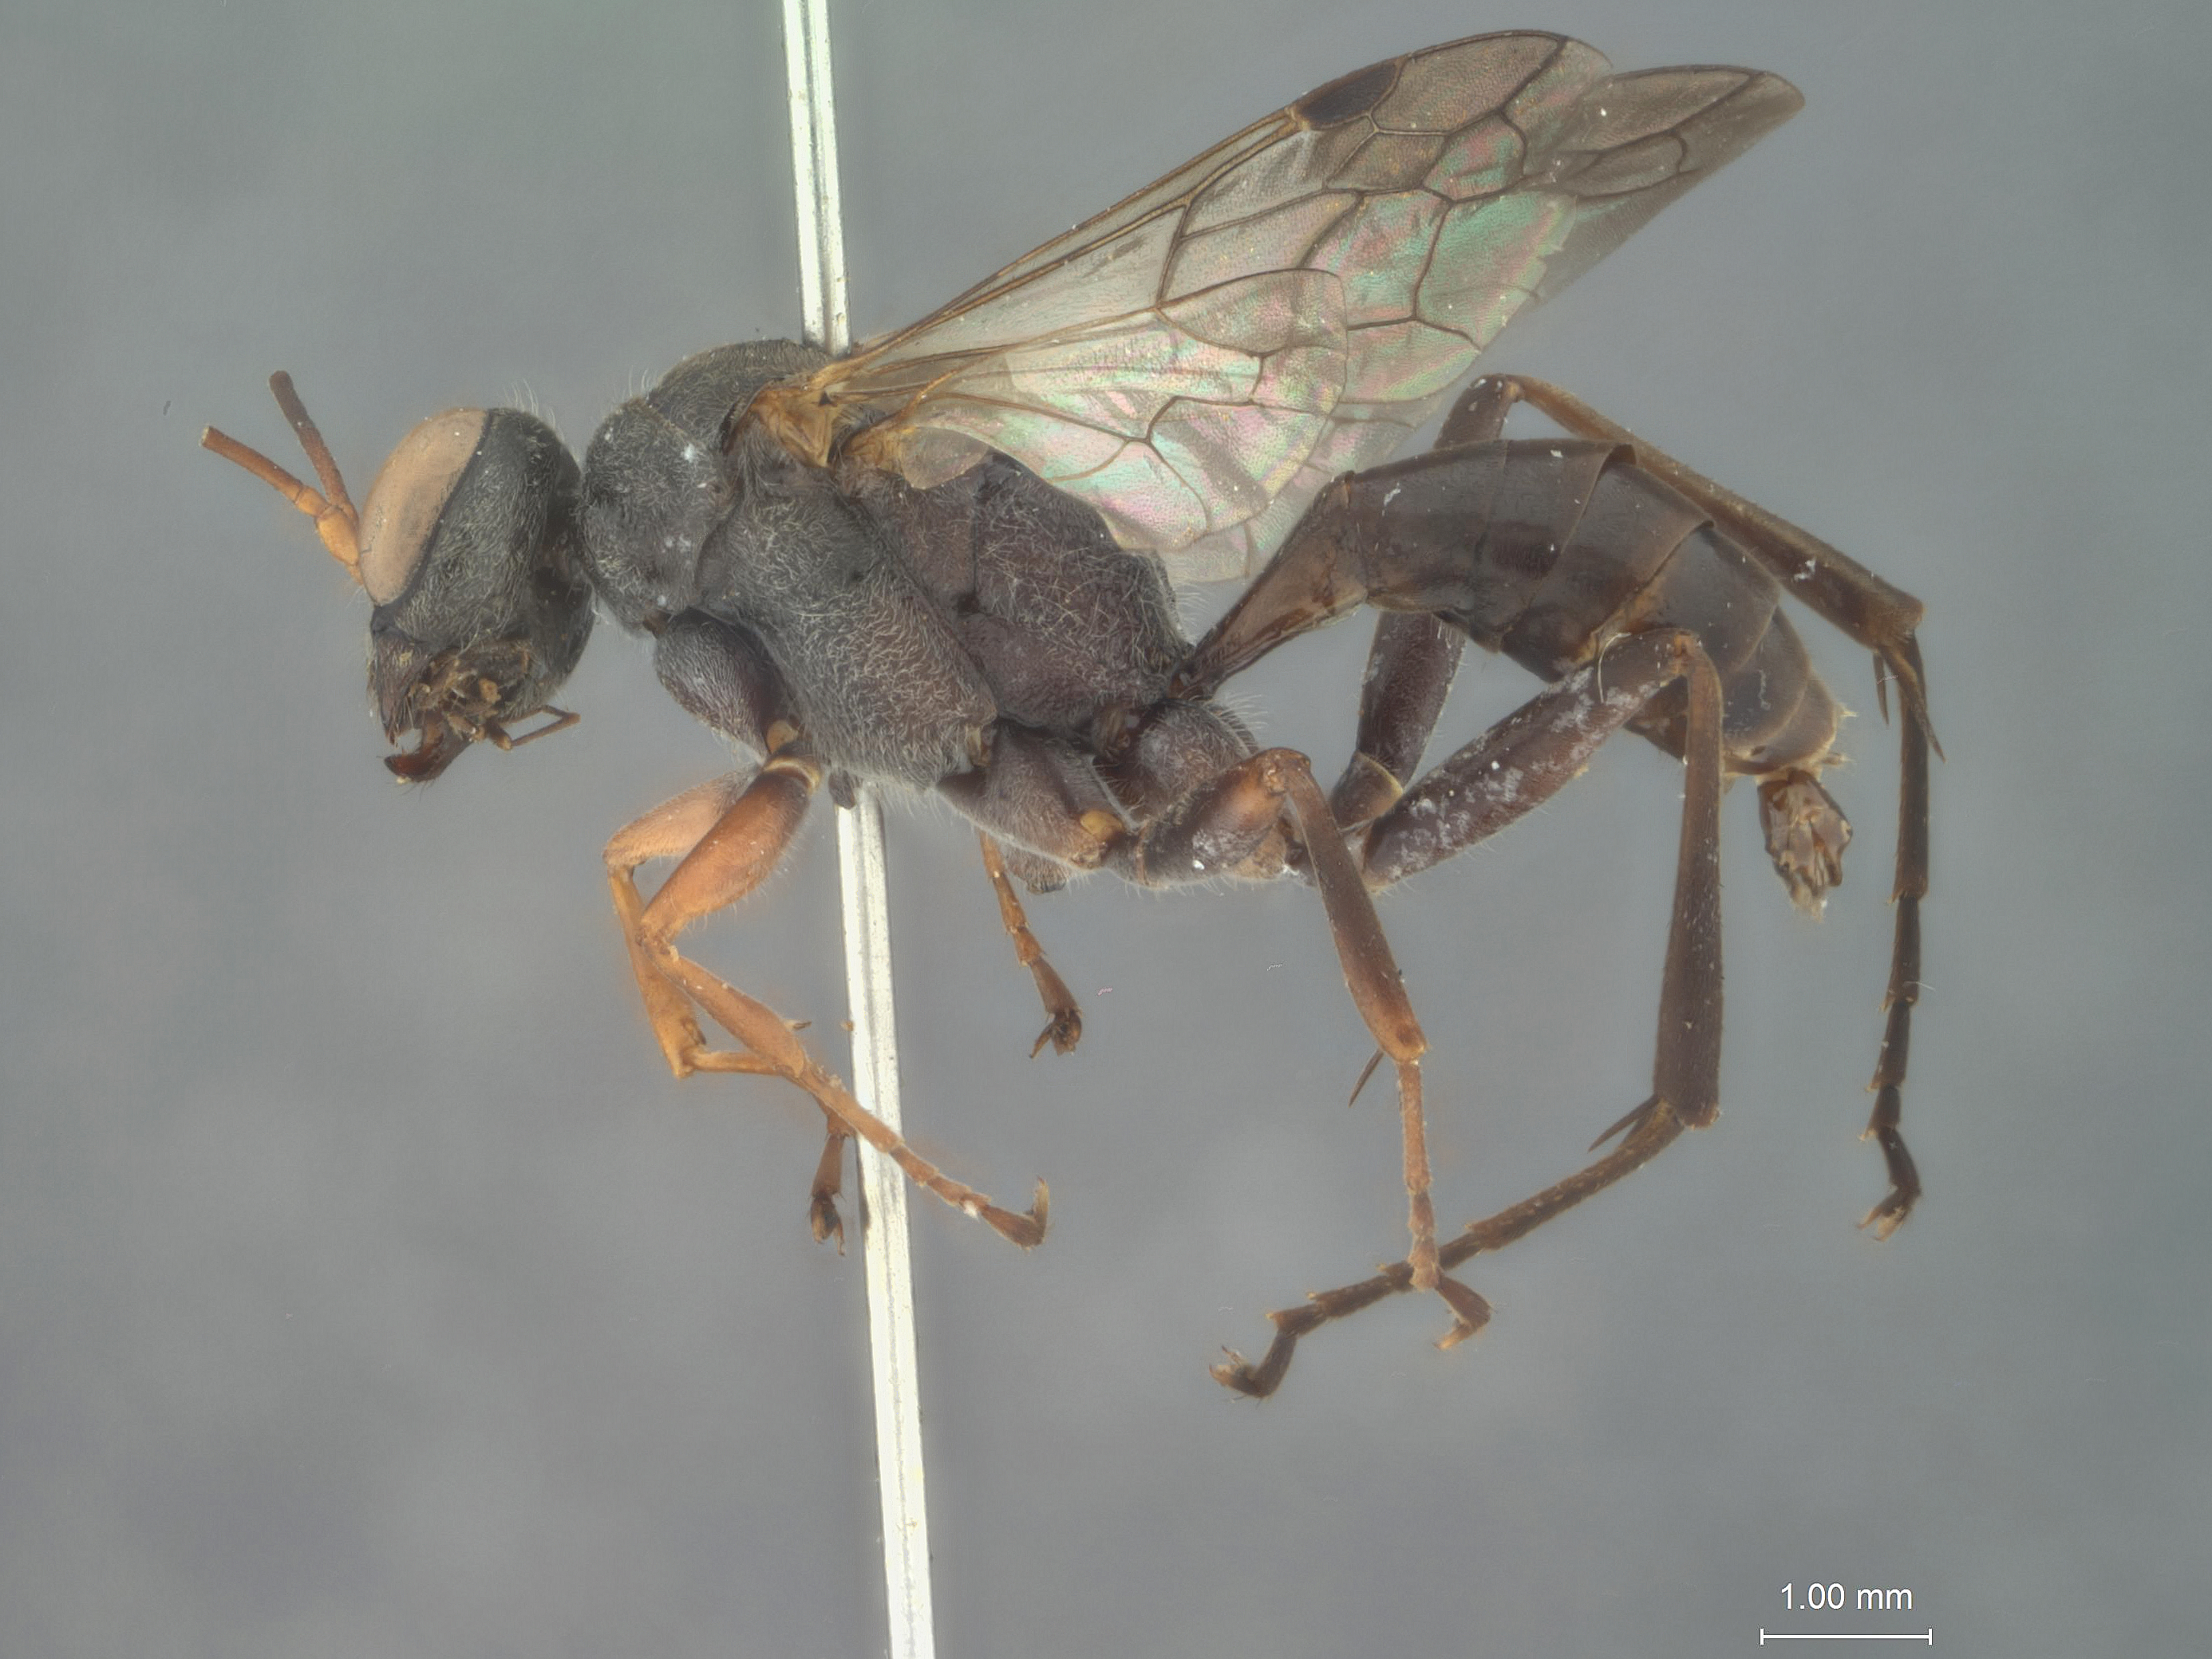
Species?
Meragenia quadridentata
